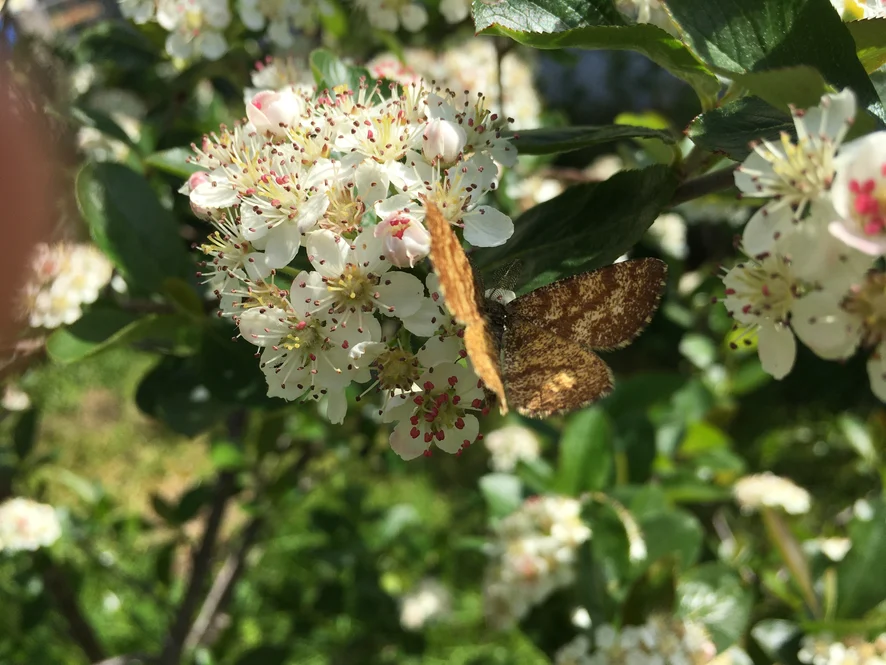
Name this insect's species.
Ematurga atomaria
